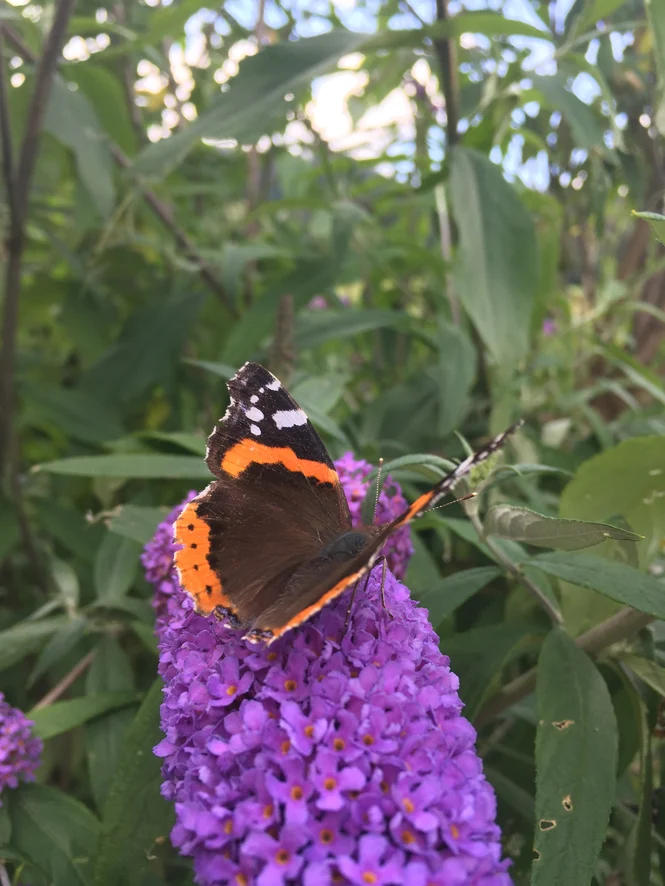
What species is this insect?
Vanessa atalanta
